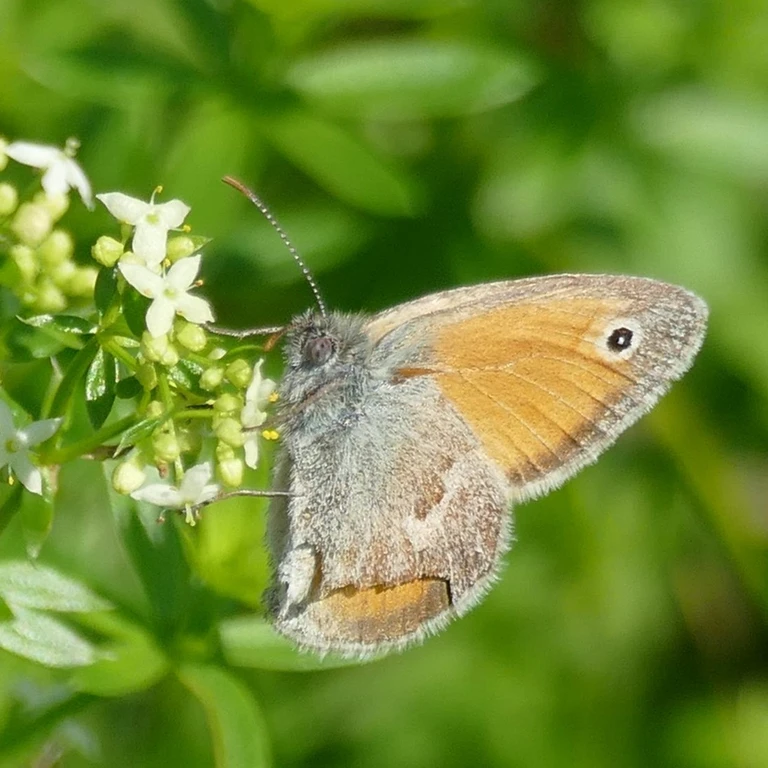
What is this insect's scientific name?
Coenonympha pamphilus
